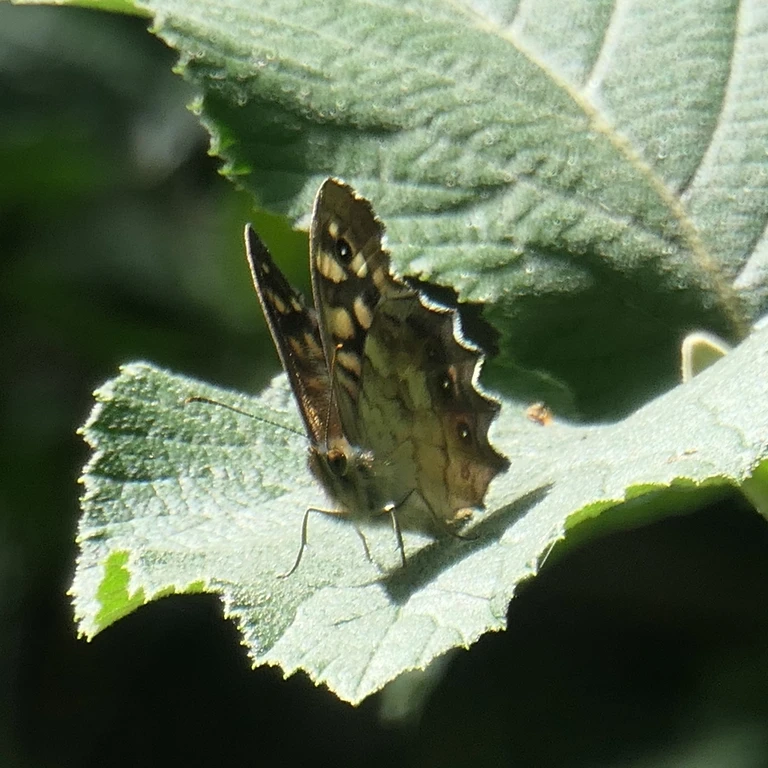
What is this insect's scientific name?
Pararge aegeria
